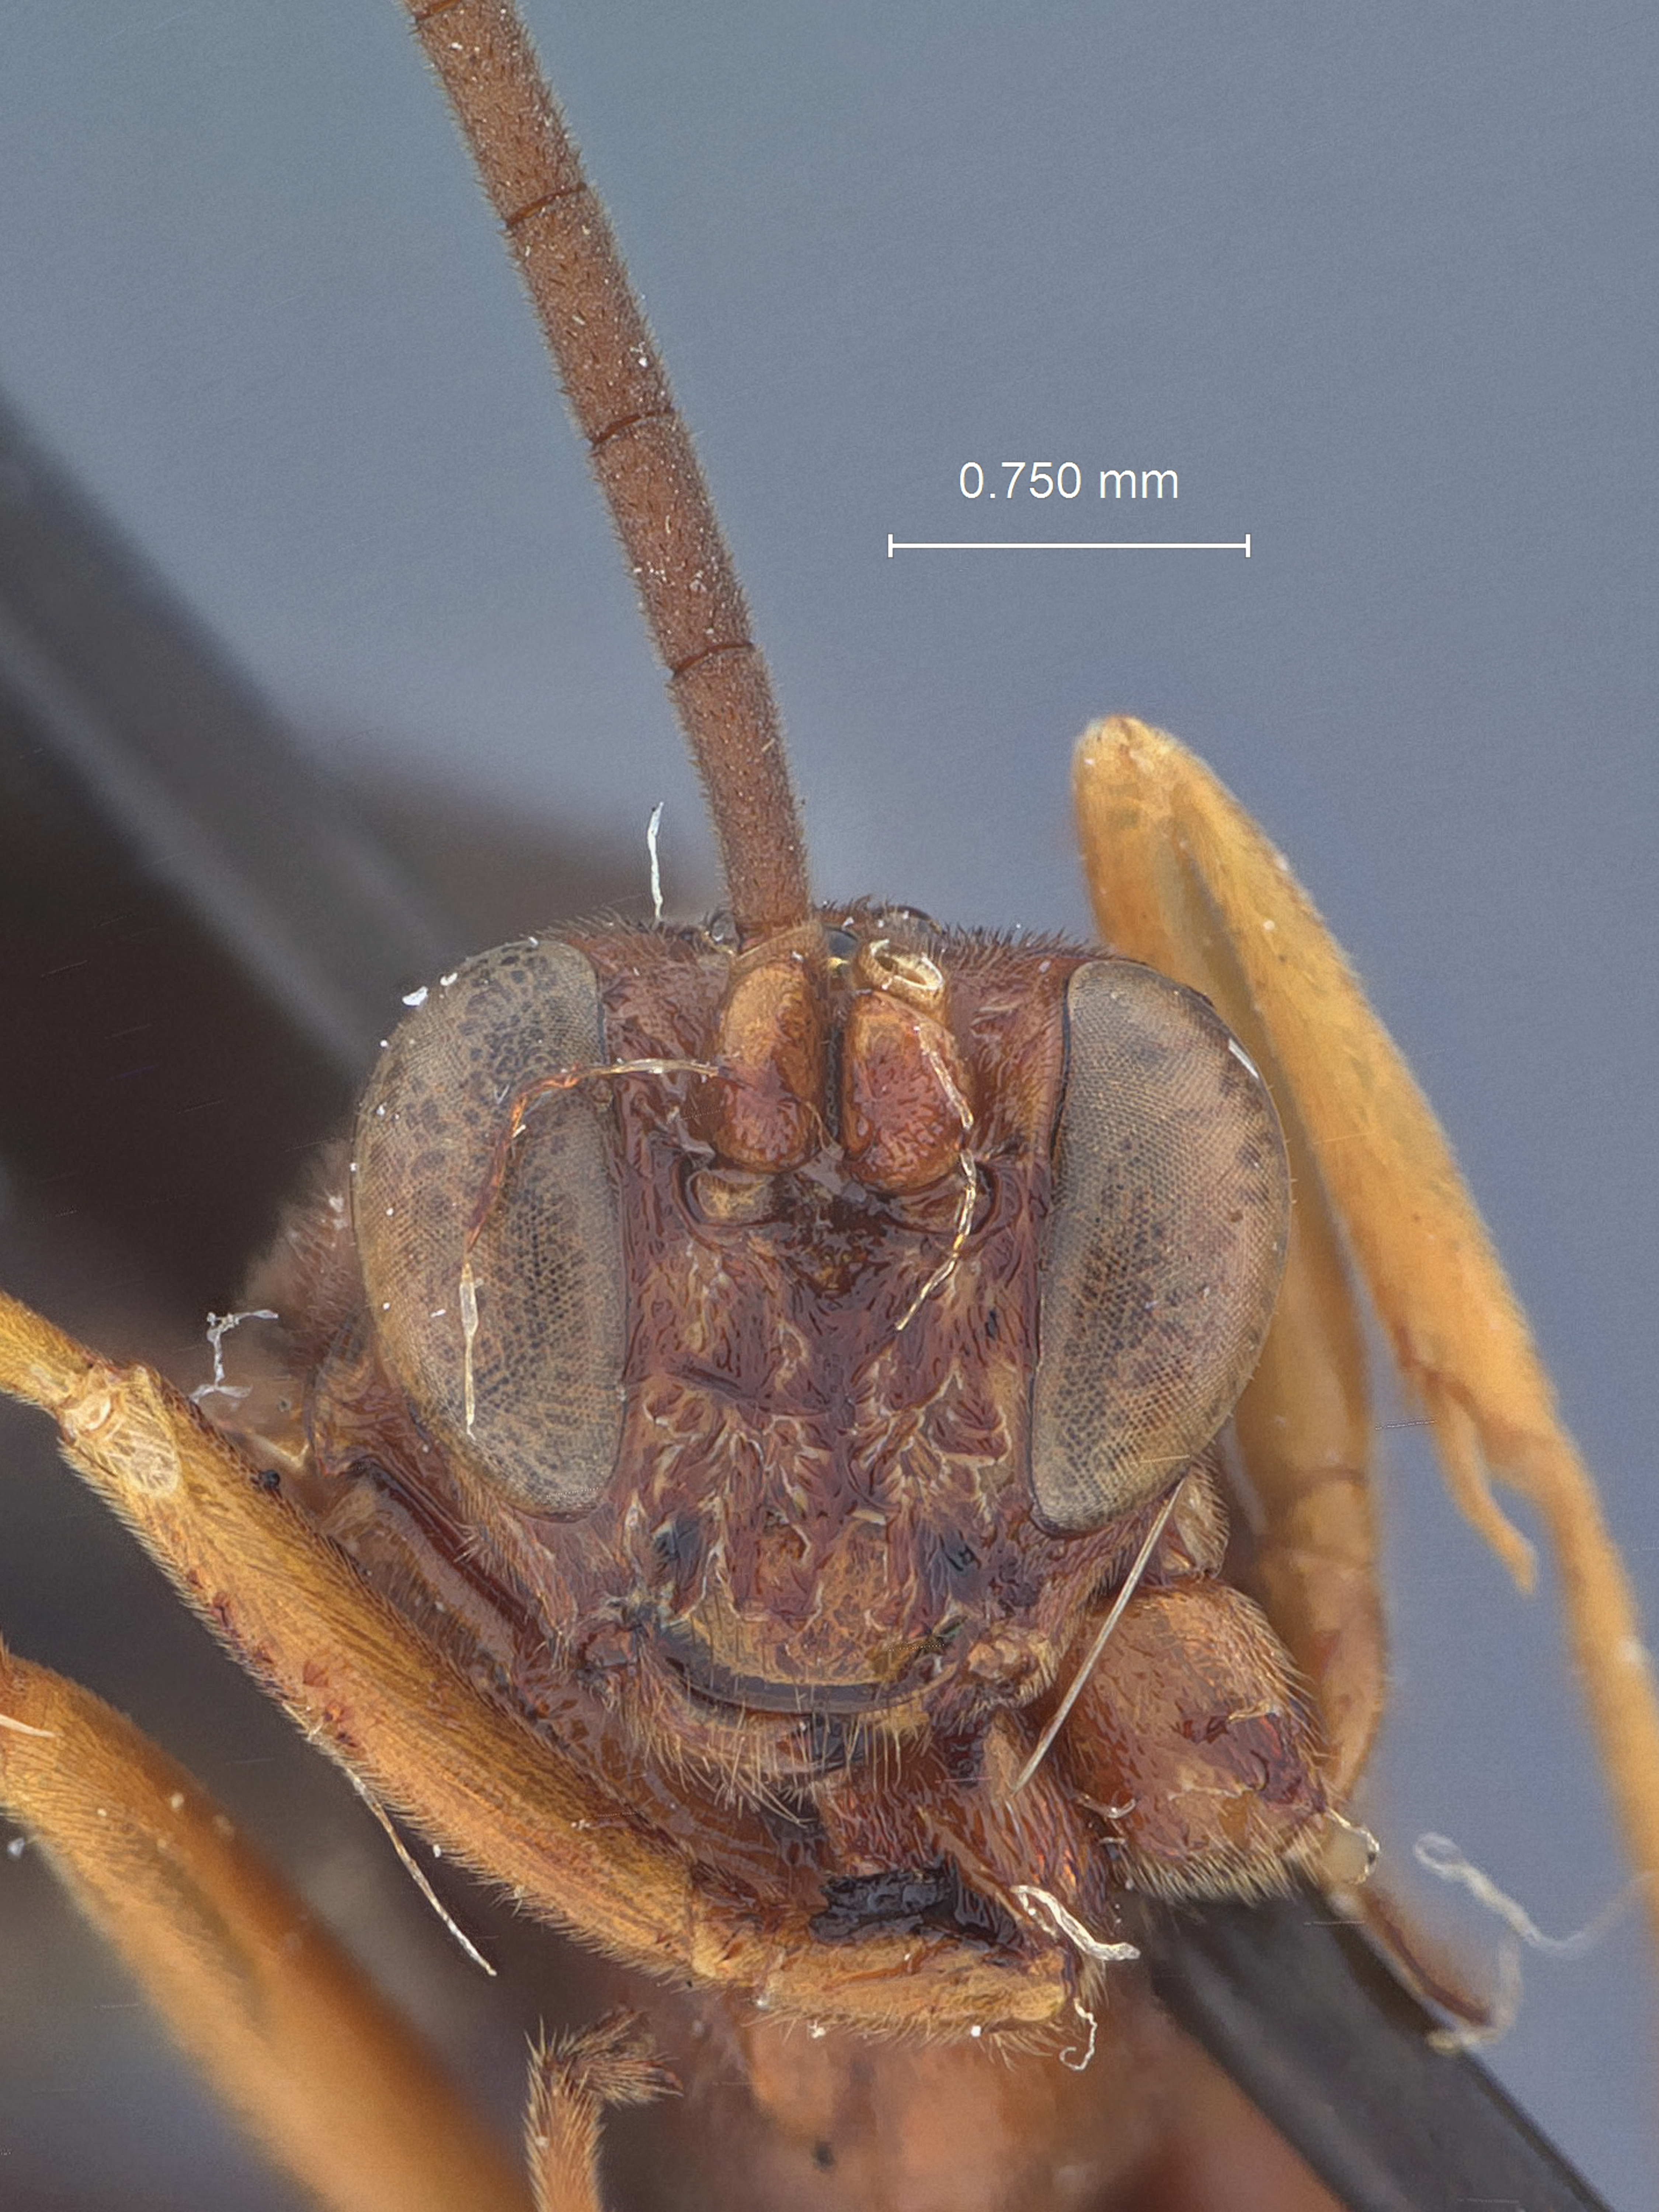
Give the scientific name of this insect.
Joppidium brochum
